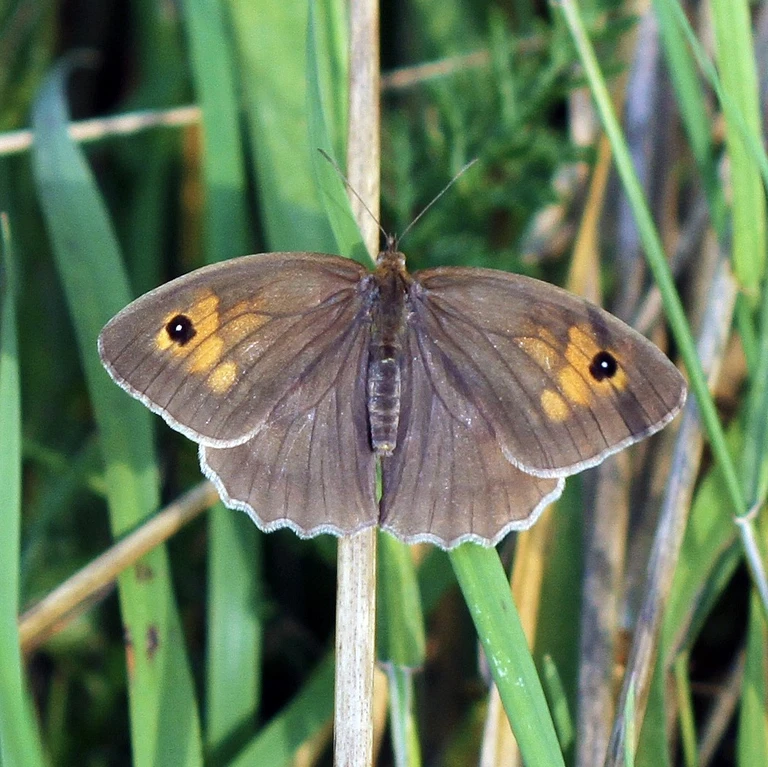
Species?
Maniola jurtina
